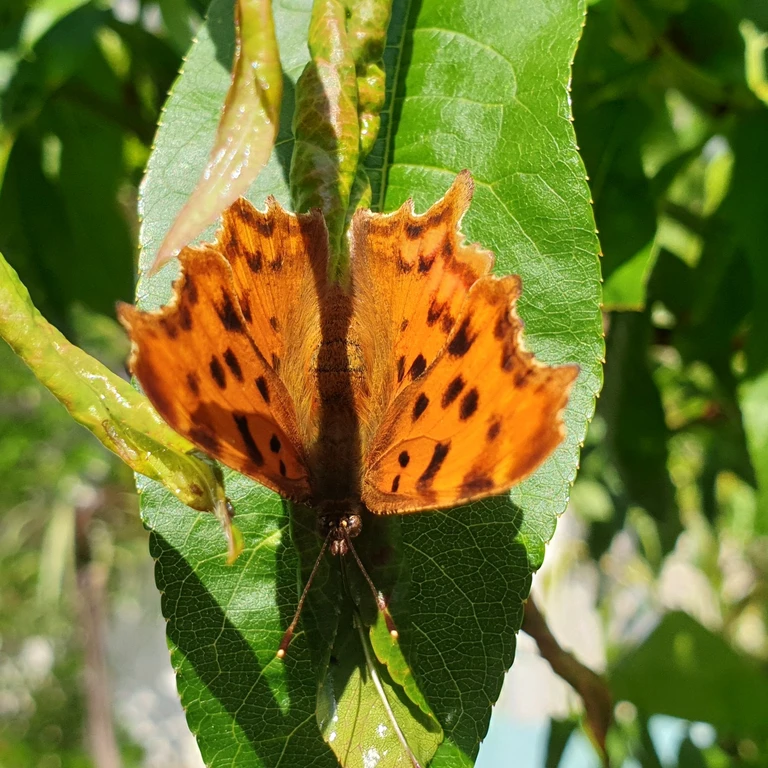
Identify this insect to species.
Polygonia c-album
